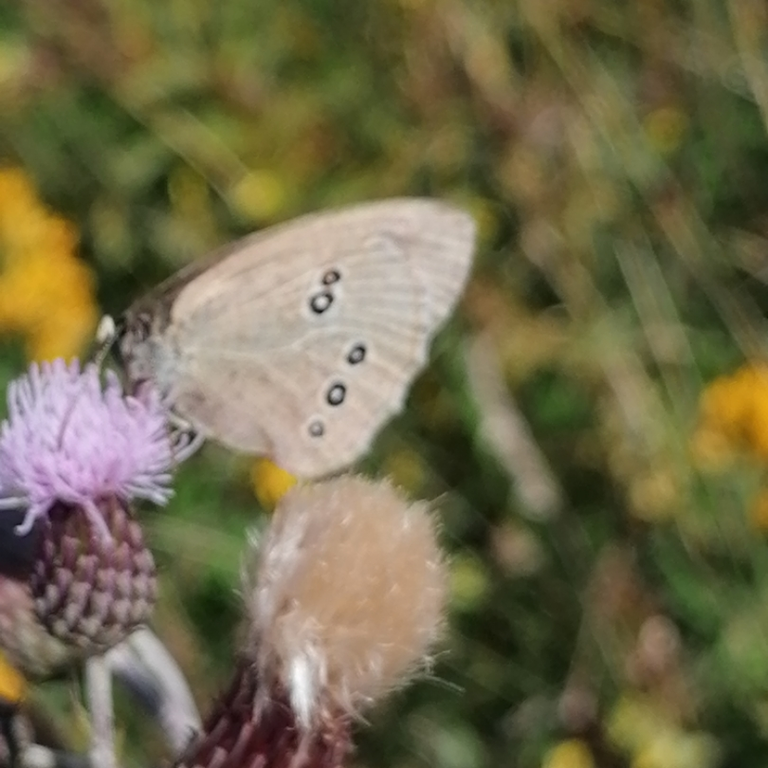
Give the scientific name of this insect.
Aphantopus hyperantus
